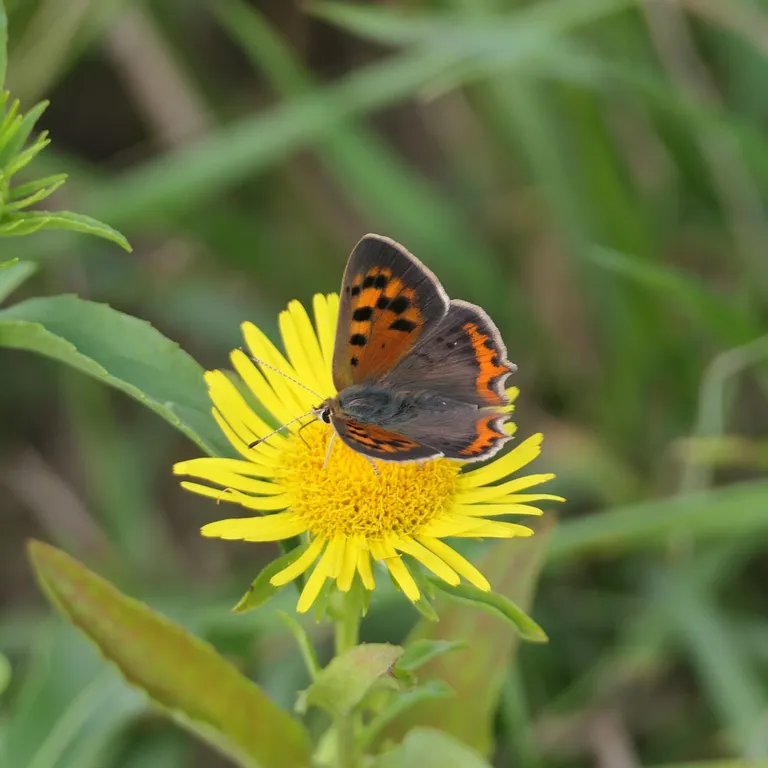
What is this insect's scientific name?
Lycaena phlaeas
